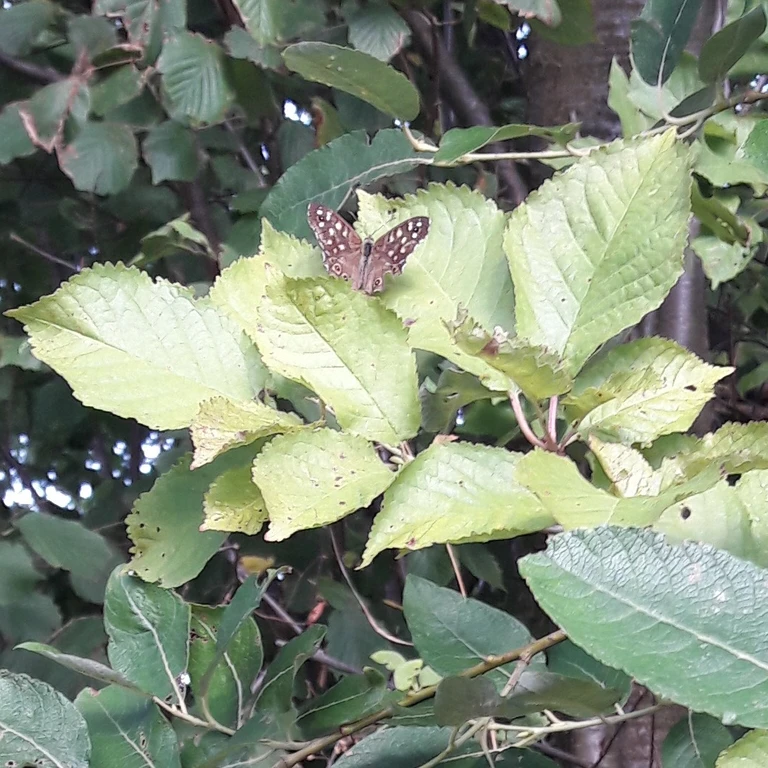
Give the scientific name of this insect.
Pararge aegeria
